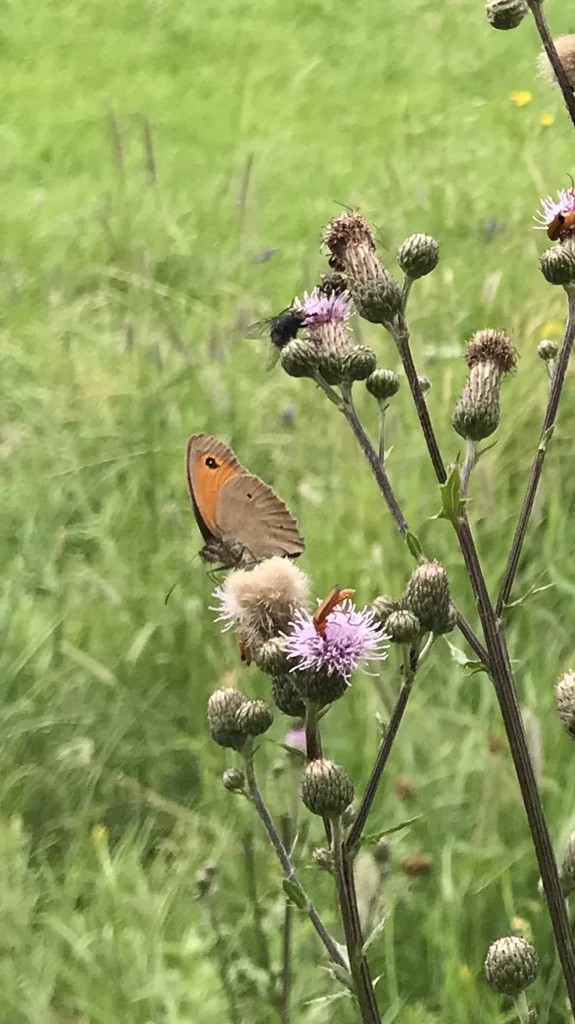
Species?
Maniola jurtina
